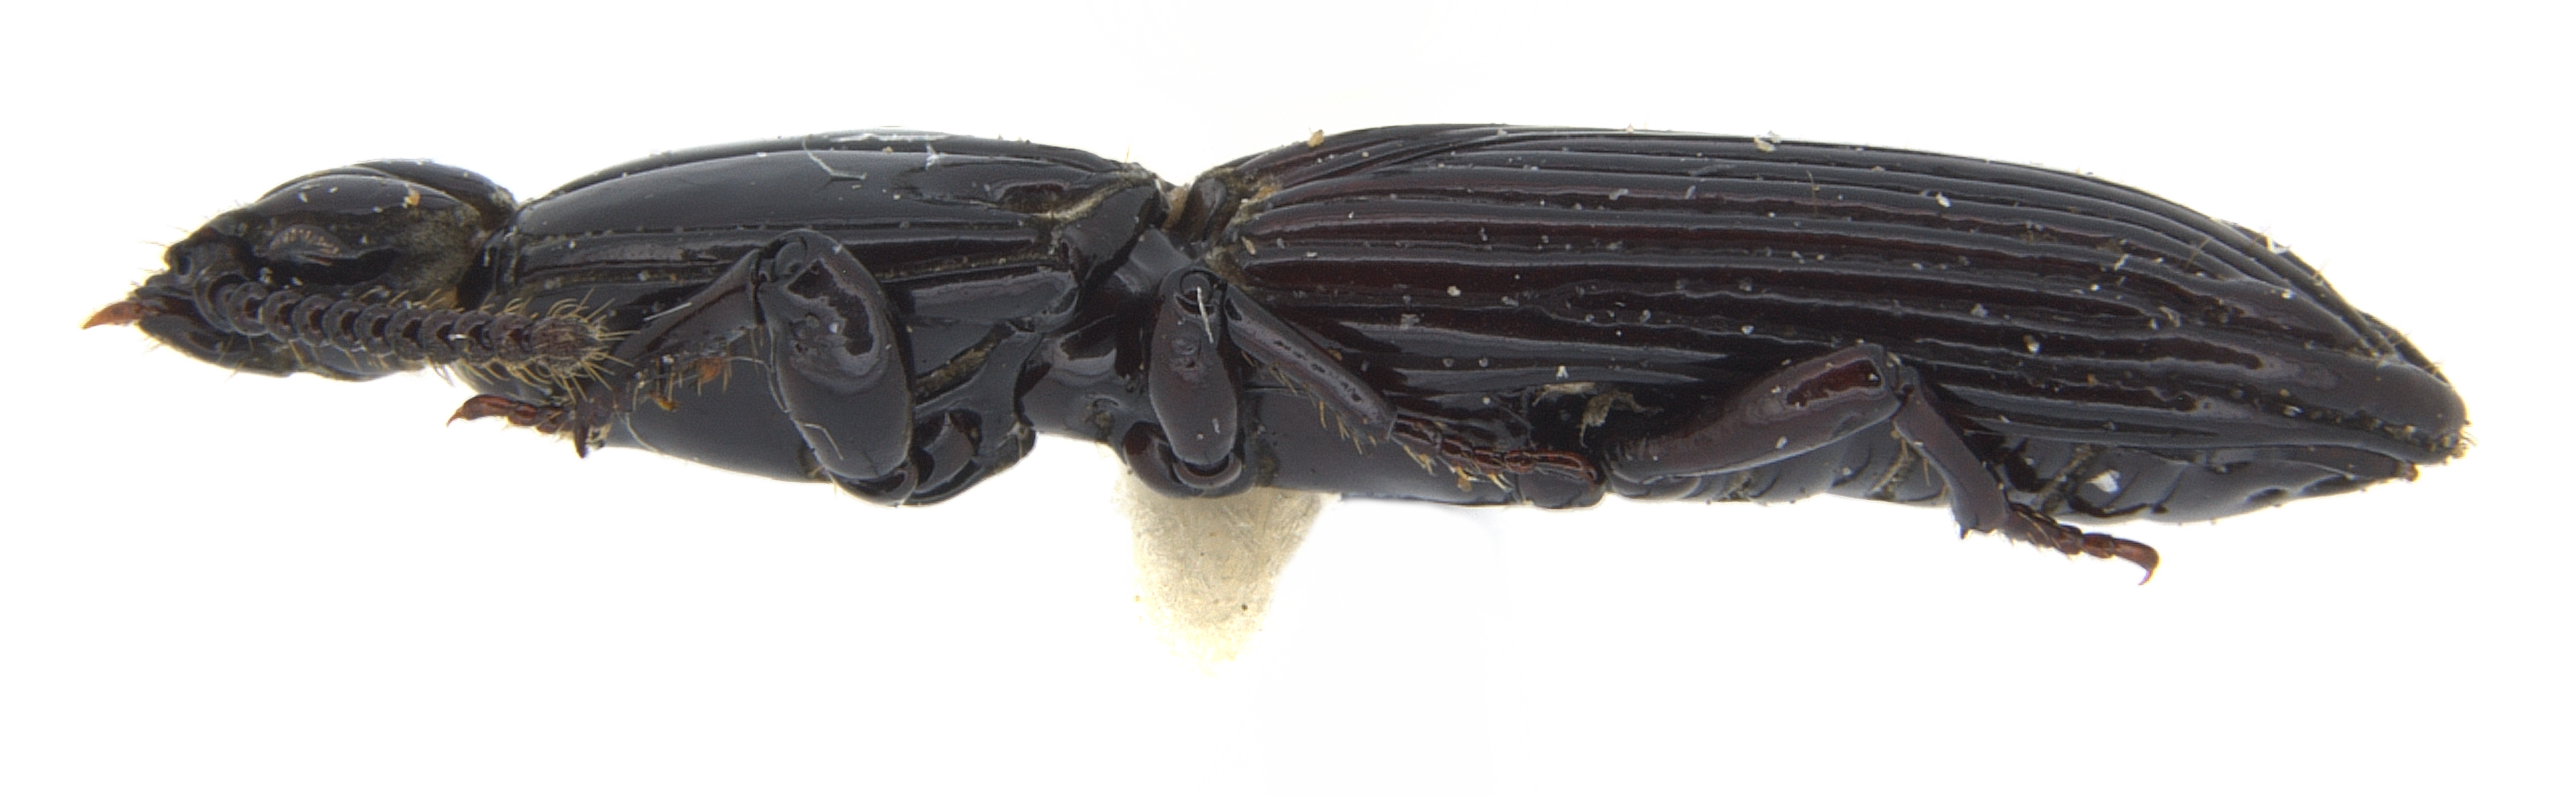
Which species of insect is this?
Clinidium mexicanum
